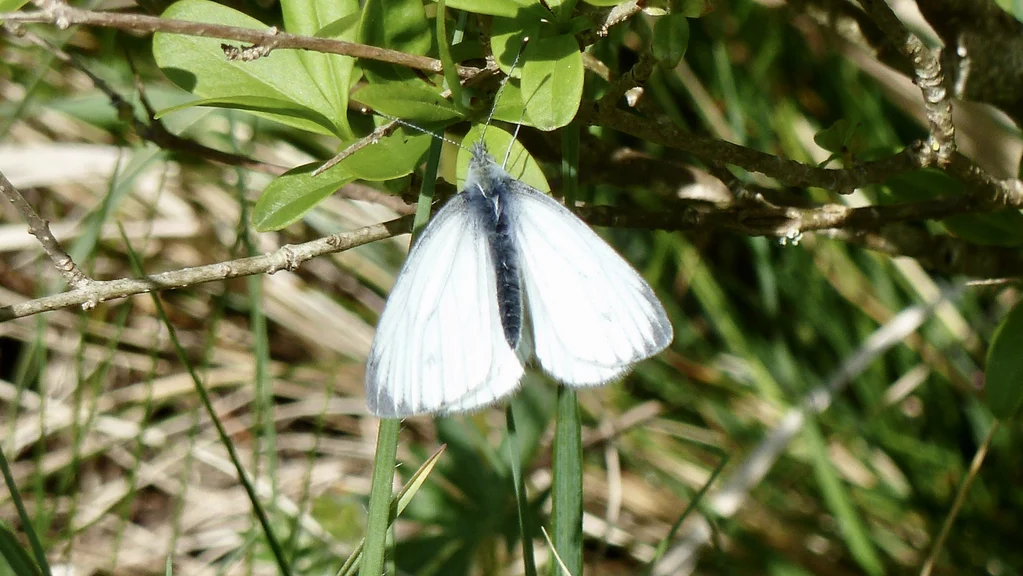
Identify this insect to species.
Pieris napi
